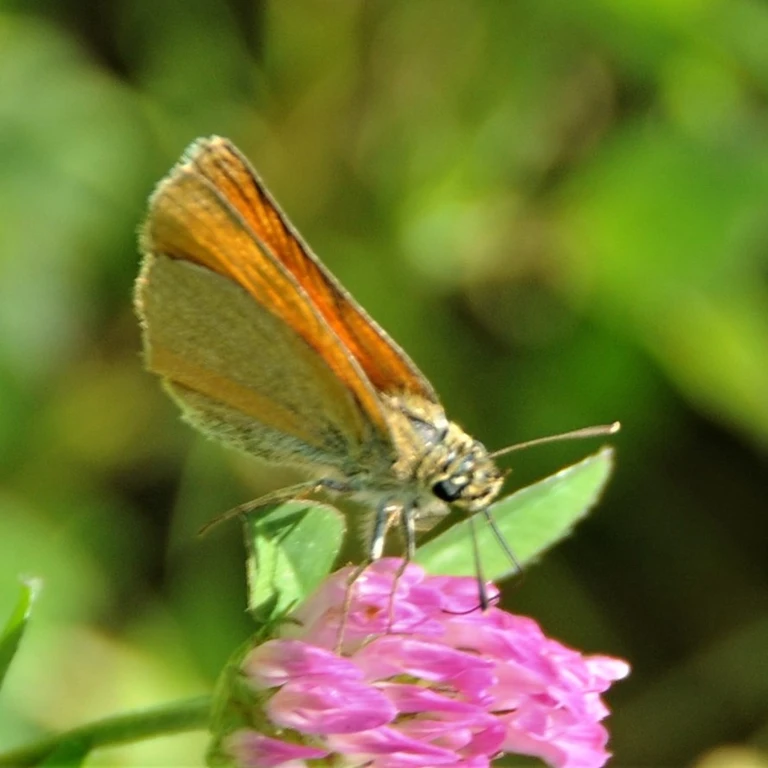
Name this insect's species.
Thymelicus sylvestris
